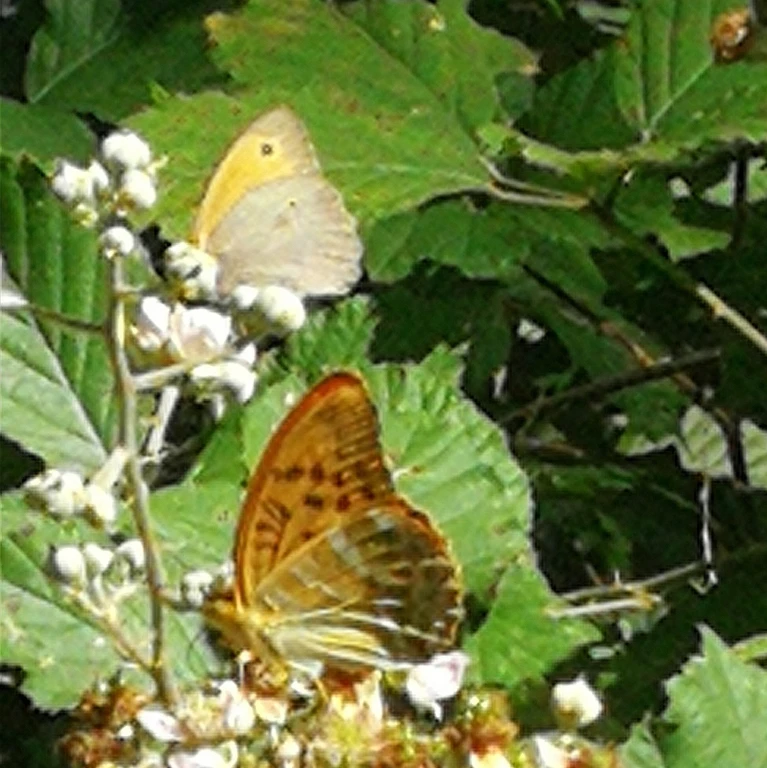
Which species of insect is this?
Argynnis paphia
